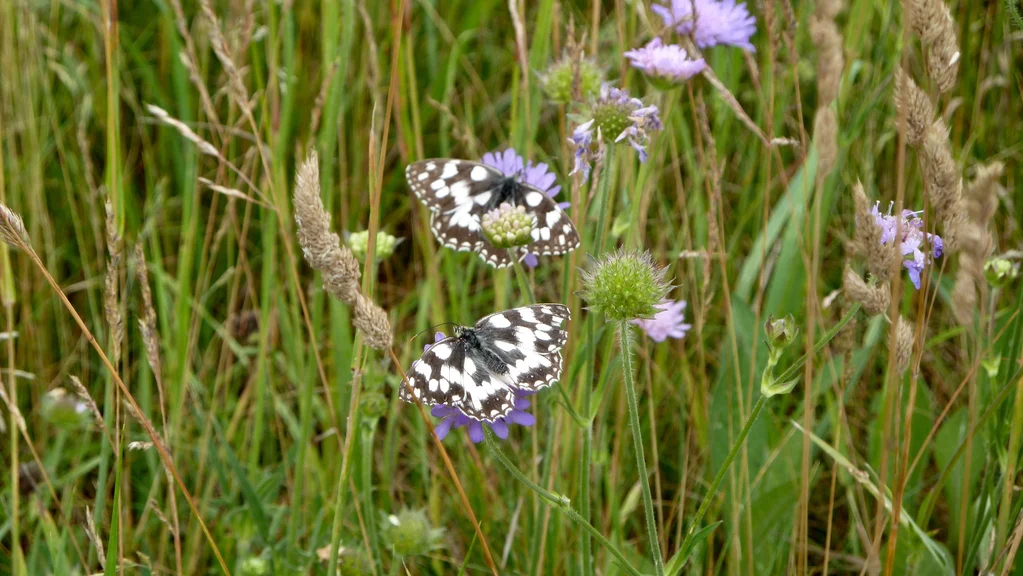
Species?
Melanargia galathea
